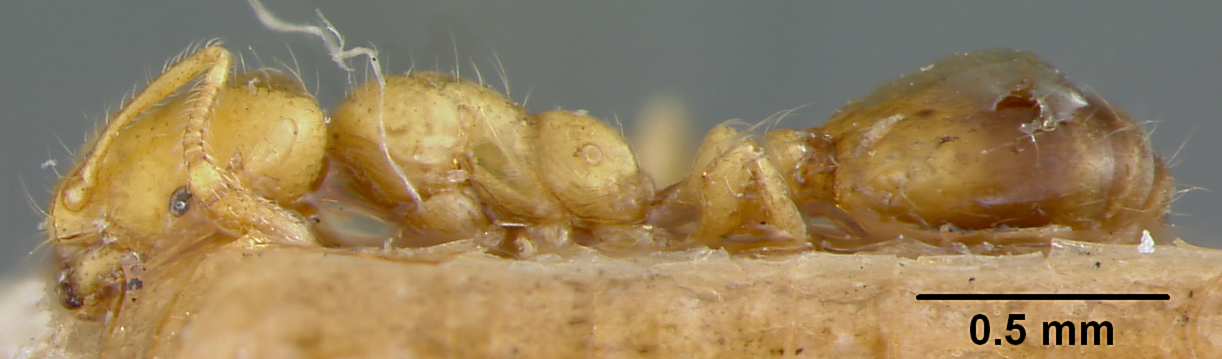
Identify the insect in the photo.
Solenopsis basalis
